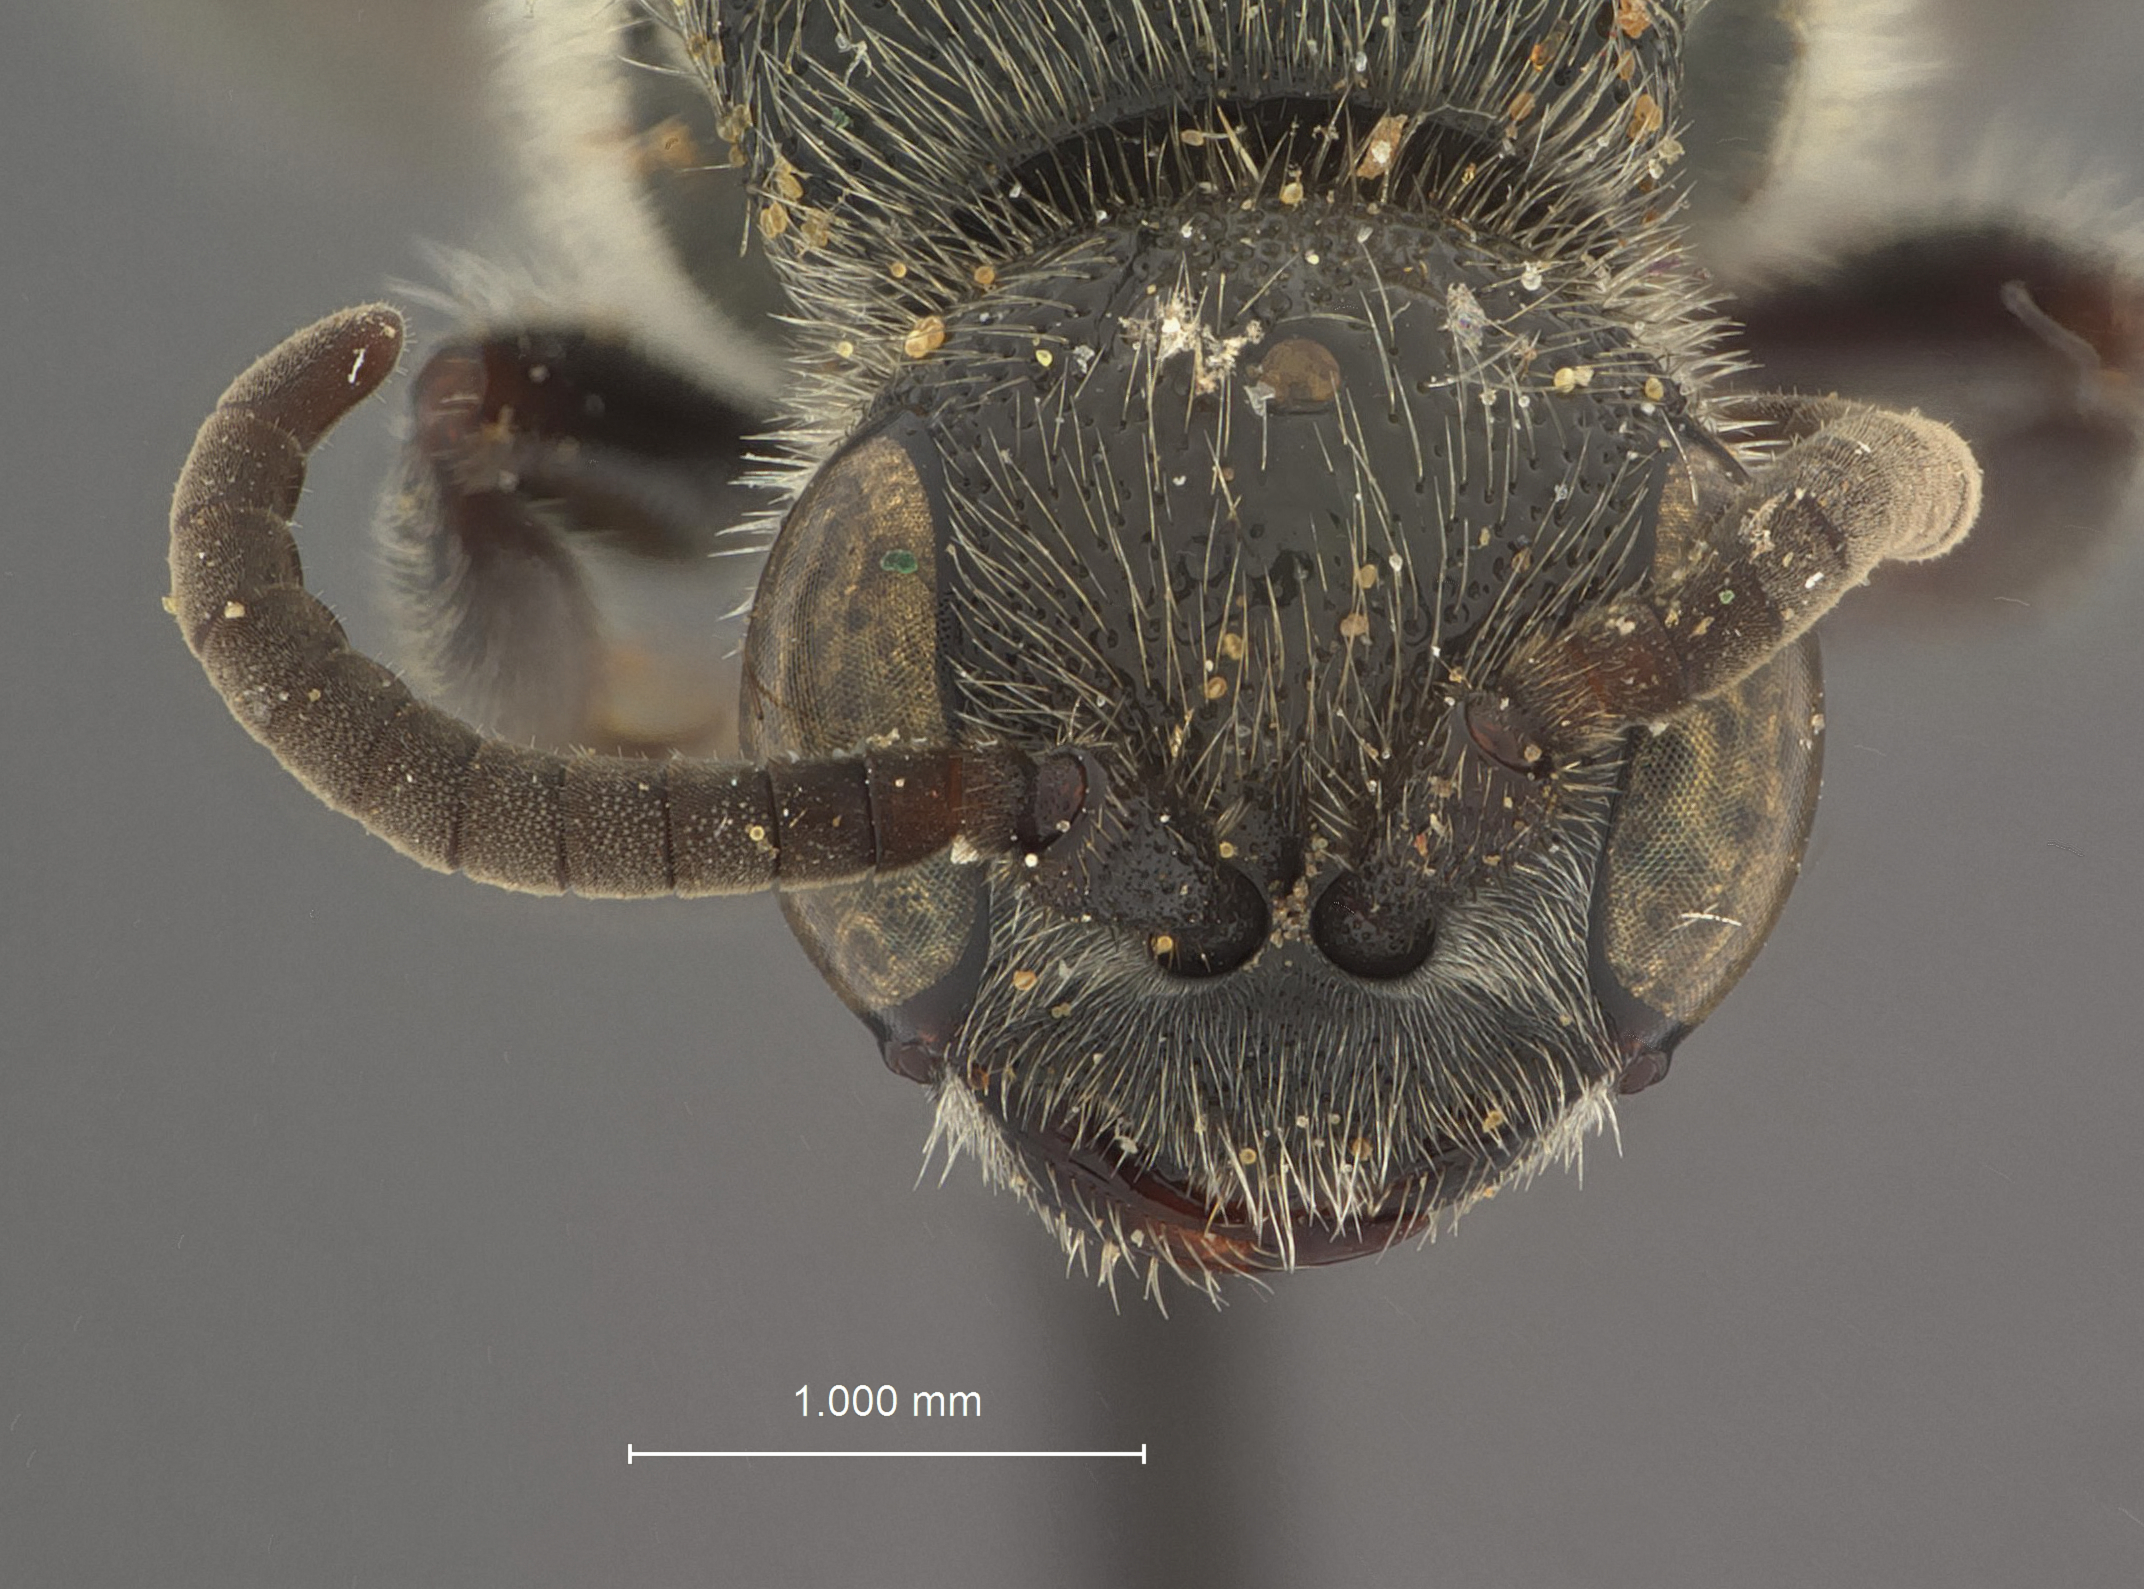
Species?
Neotiphia carinata
